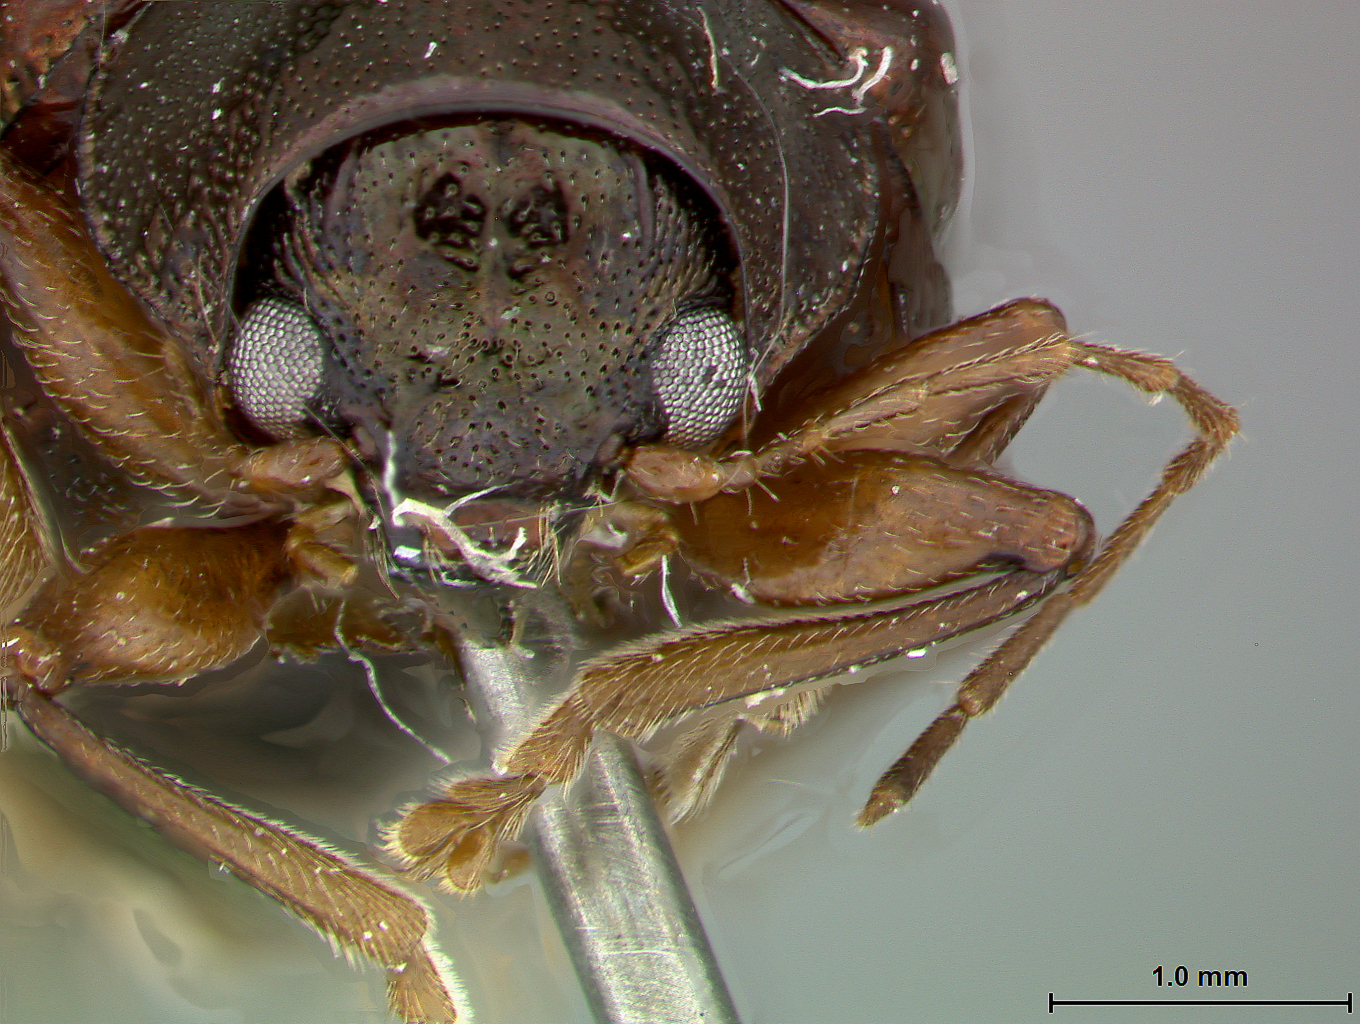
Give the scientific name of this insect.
Colaspis cartwrighti
